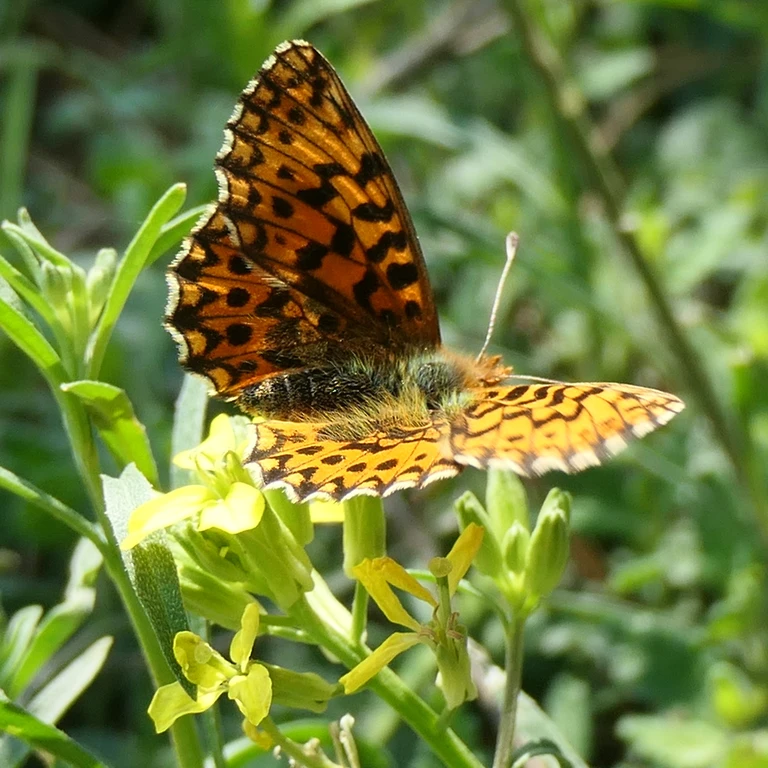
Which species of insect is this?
Boloria dia
